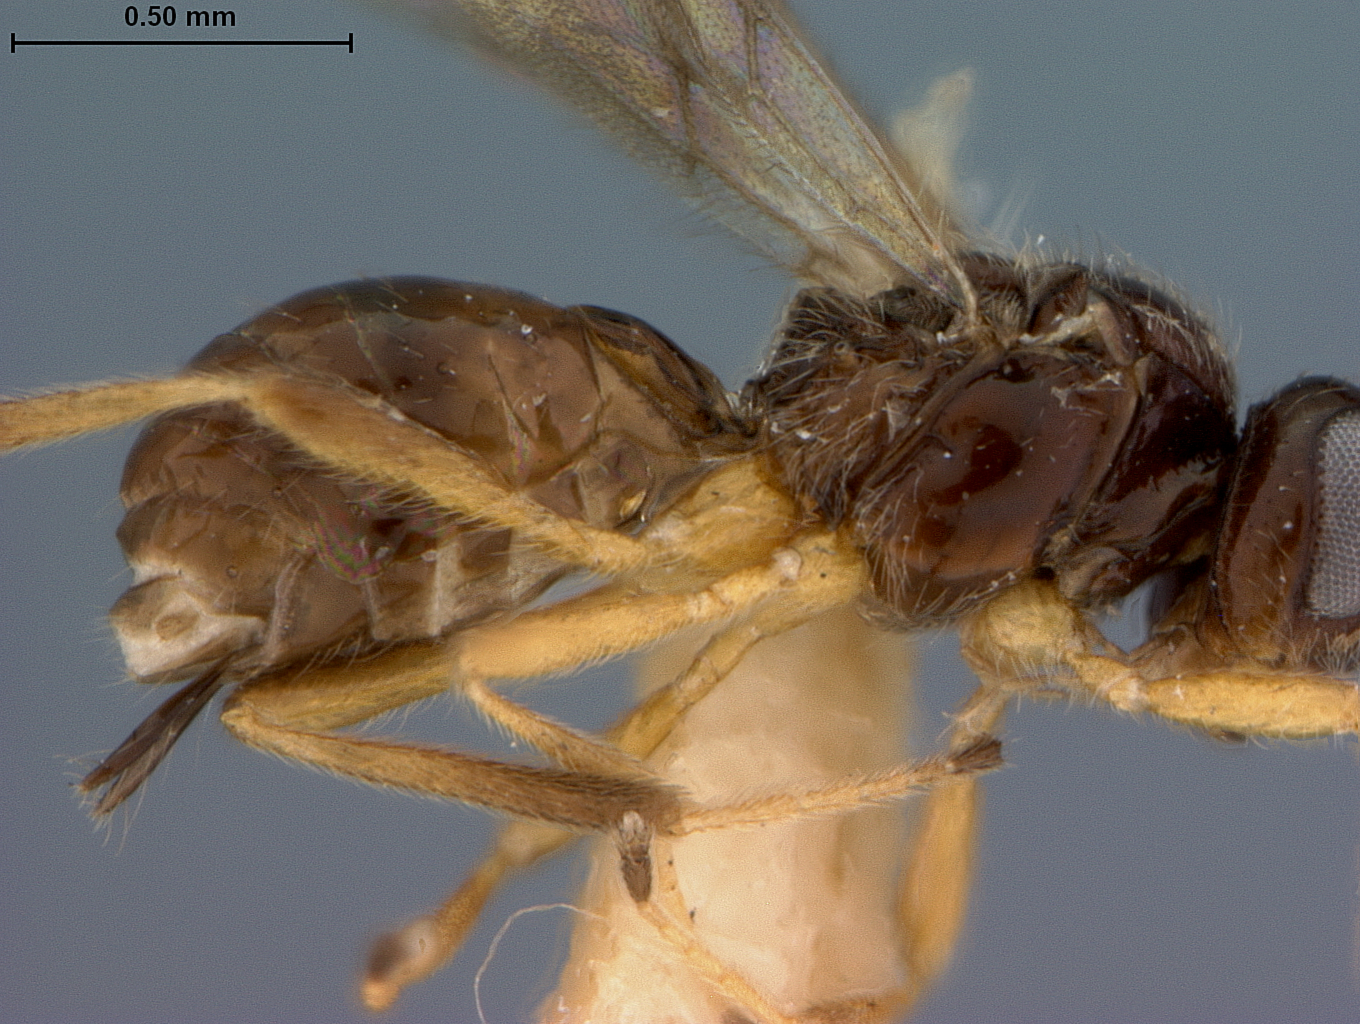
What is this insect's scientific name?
Opius calatheae
